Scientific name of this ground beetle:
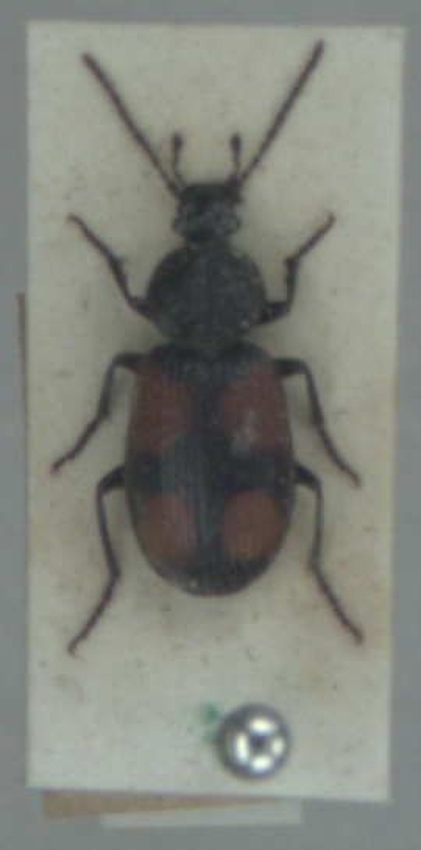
Panagaeus bipustulatus
